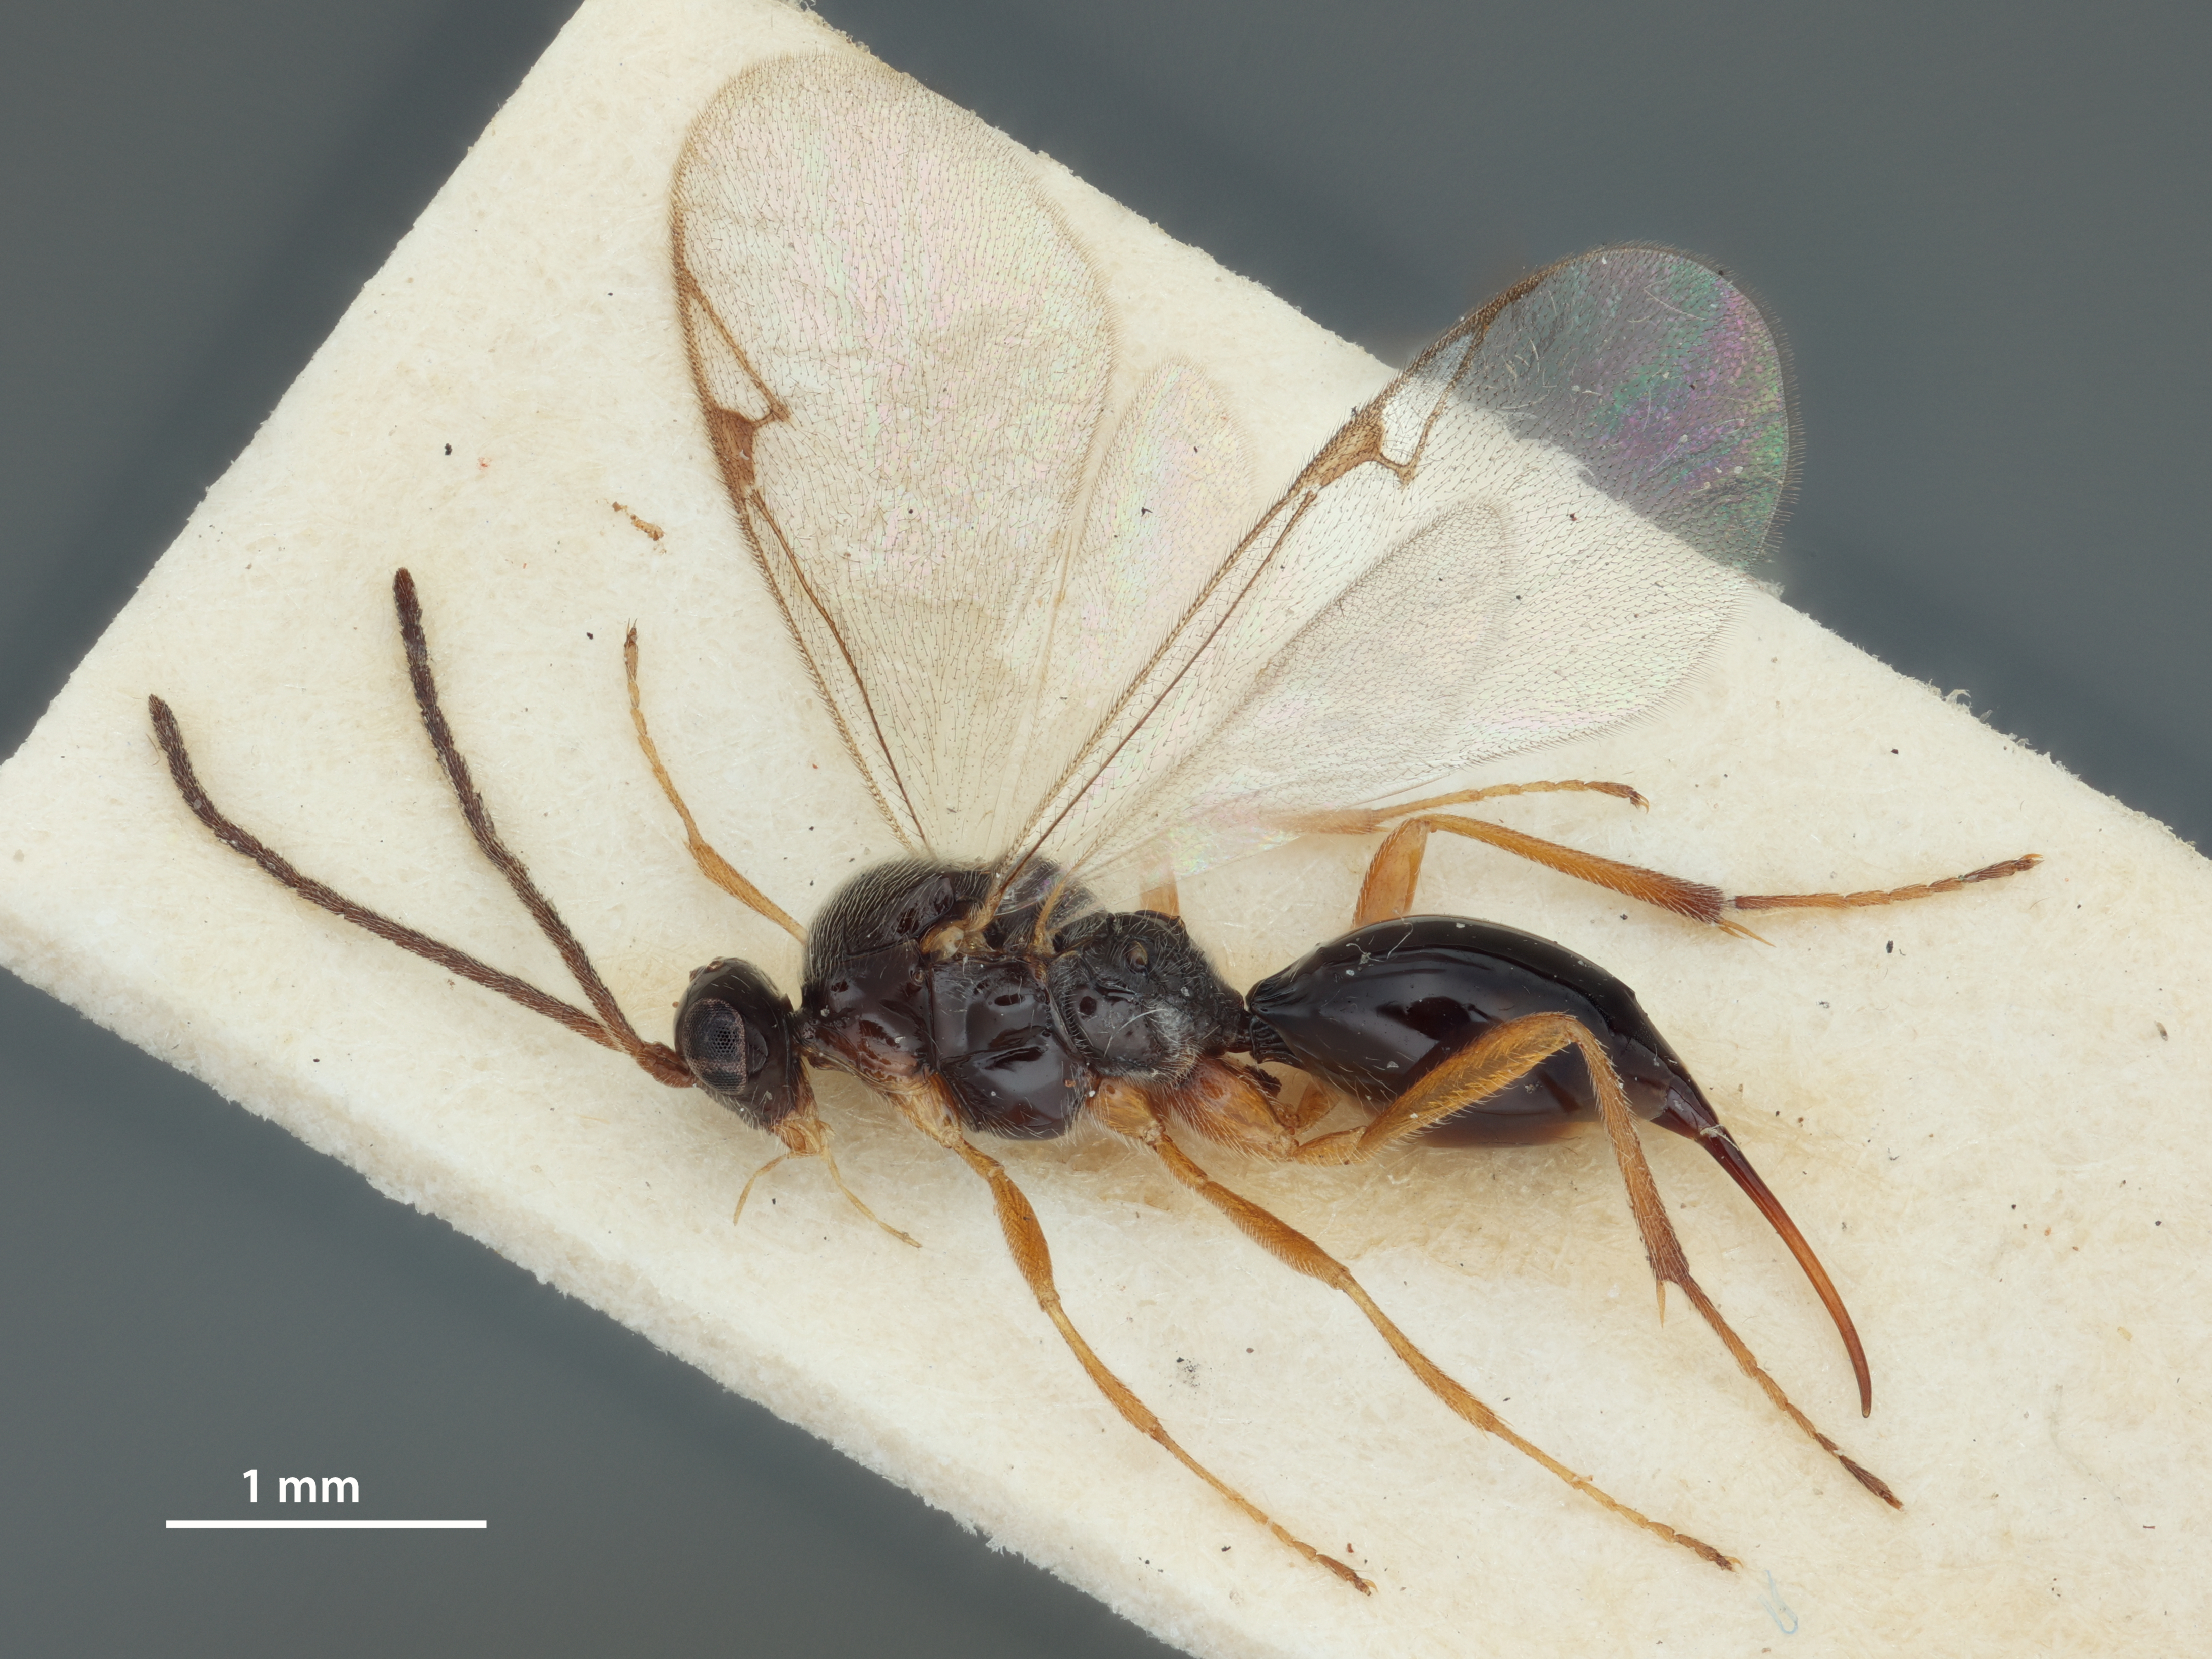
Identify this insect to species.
Cryptoserphus arcuator
